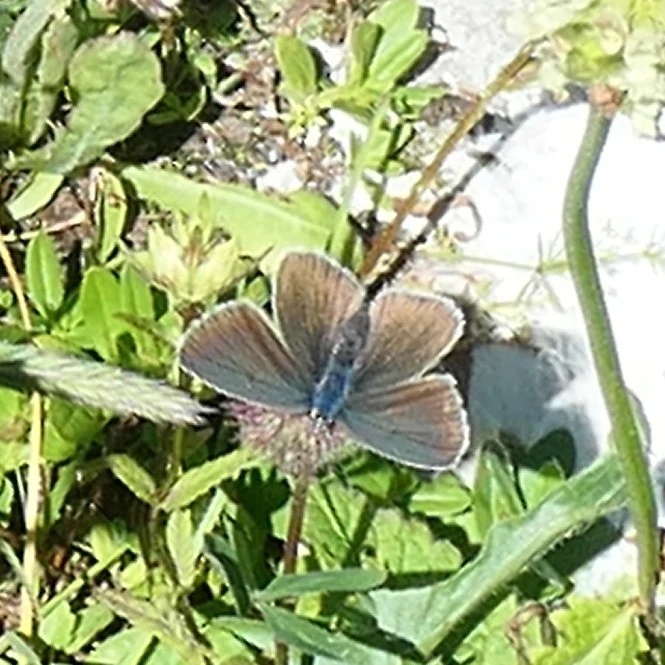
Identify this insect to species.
Cyaniris semiargus
